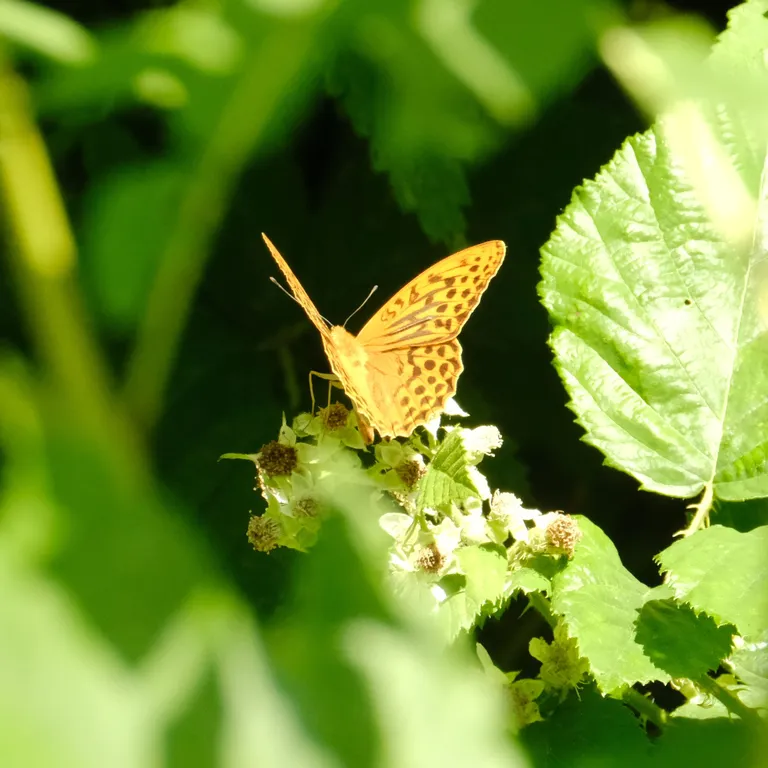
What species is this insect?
Argynnis paphia
